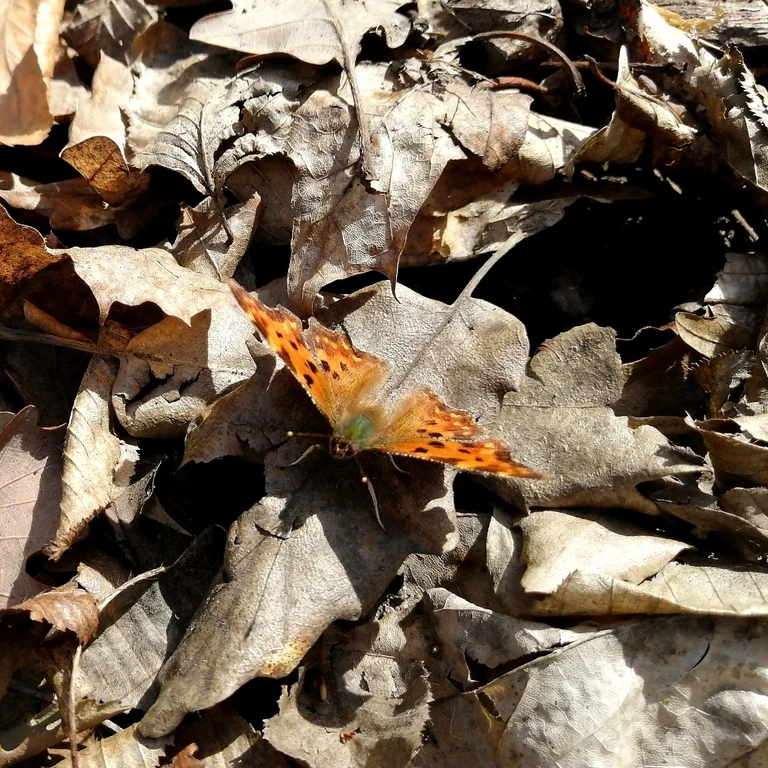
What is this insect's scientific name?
Polygonia c-album
